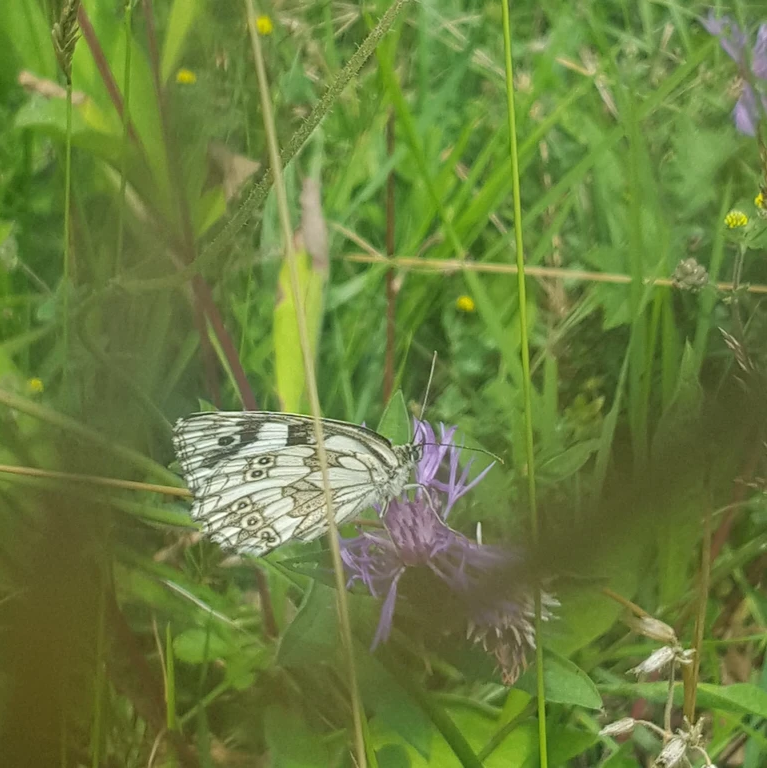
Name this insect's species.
Melanargia galathea
